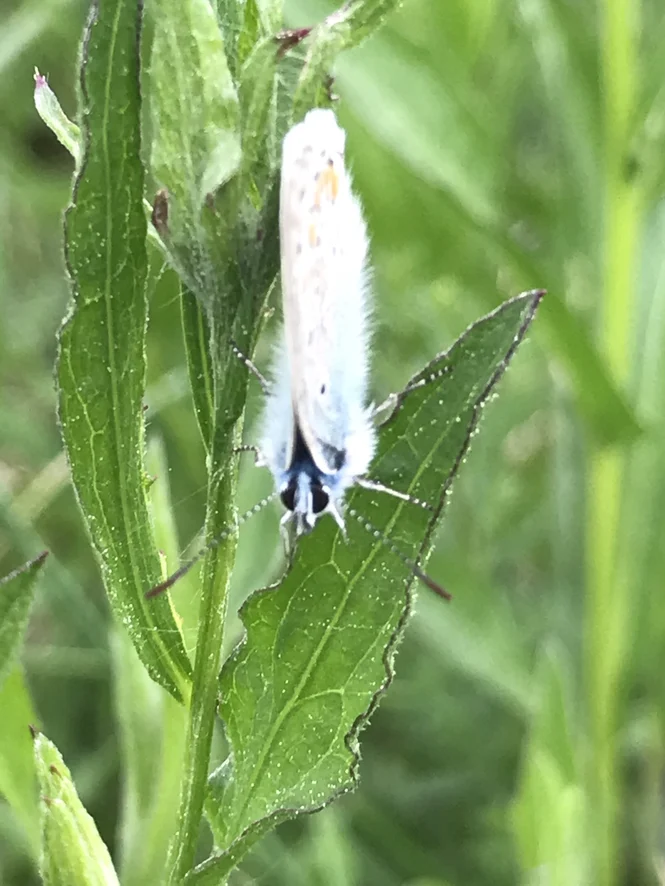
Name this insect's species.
Polyommatus icarus
